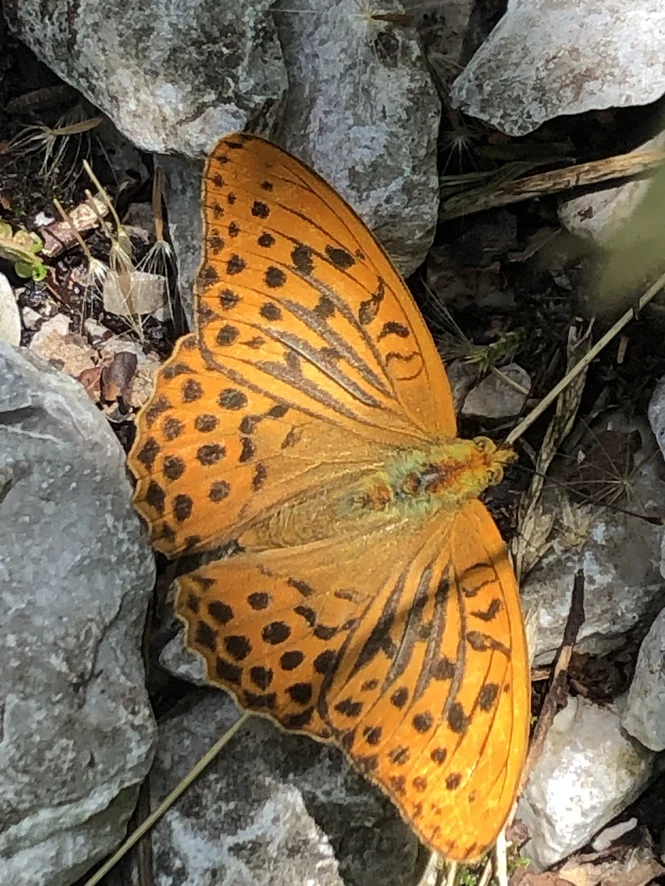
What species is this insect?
Argynnis paphia
